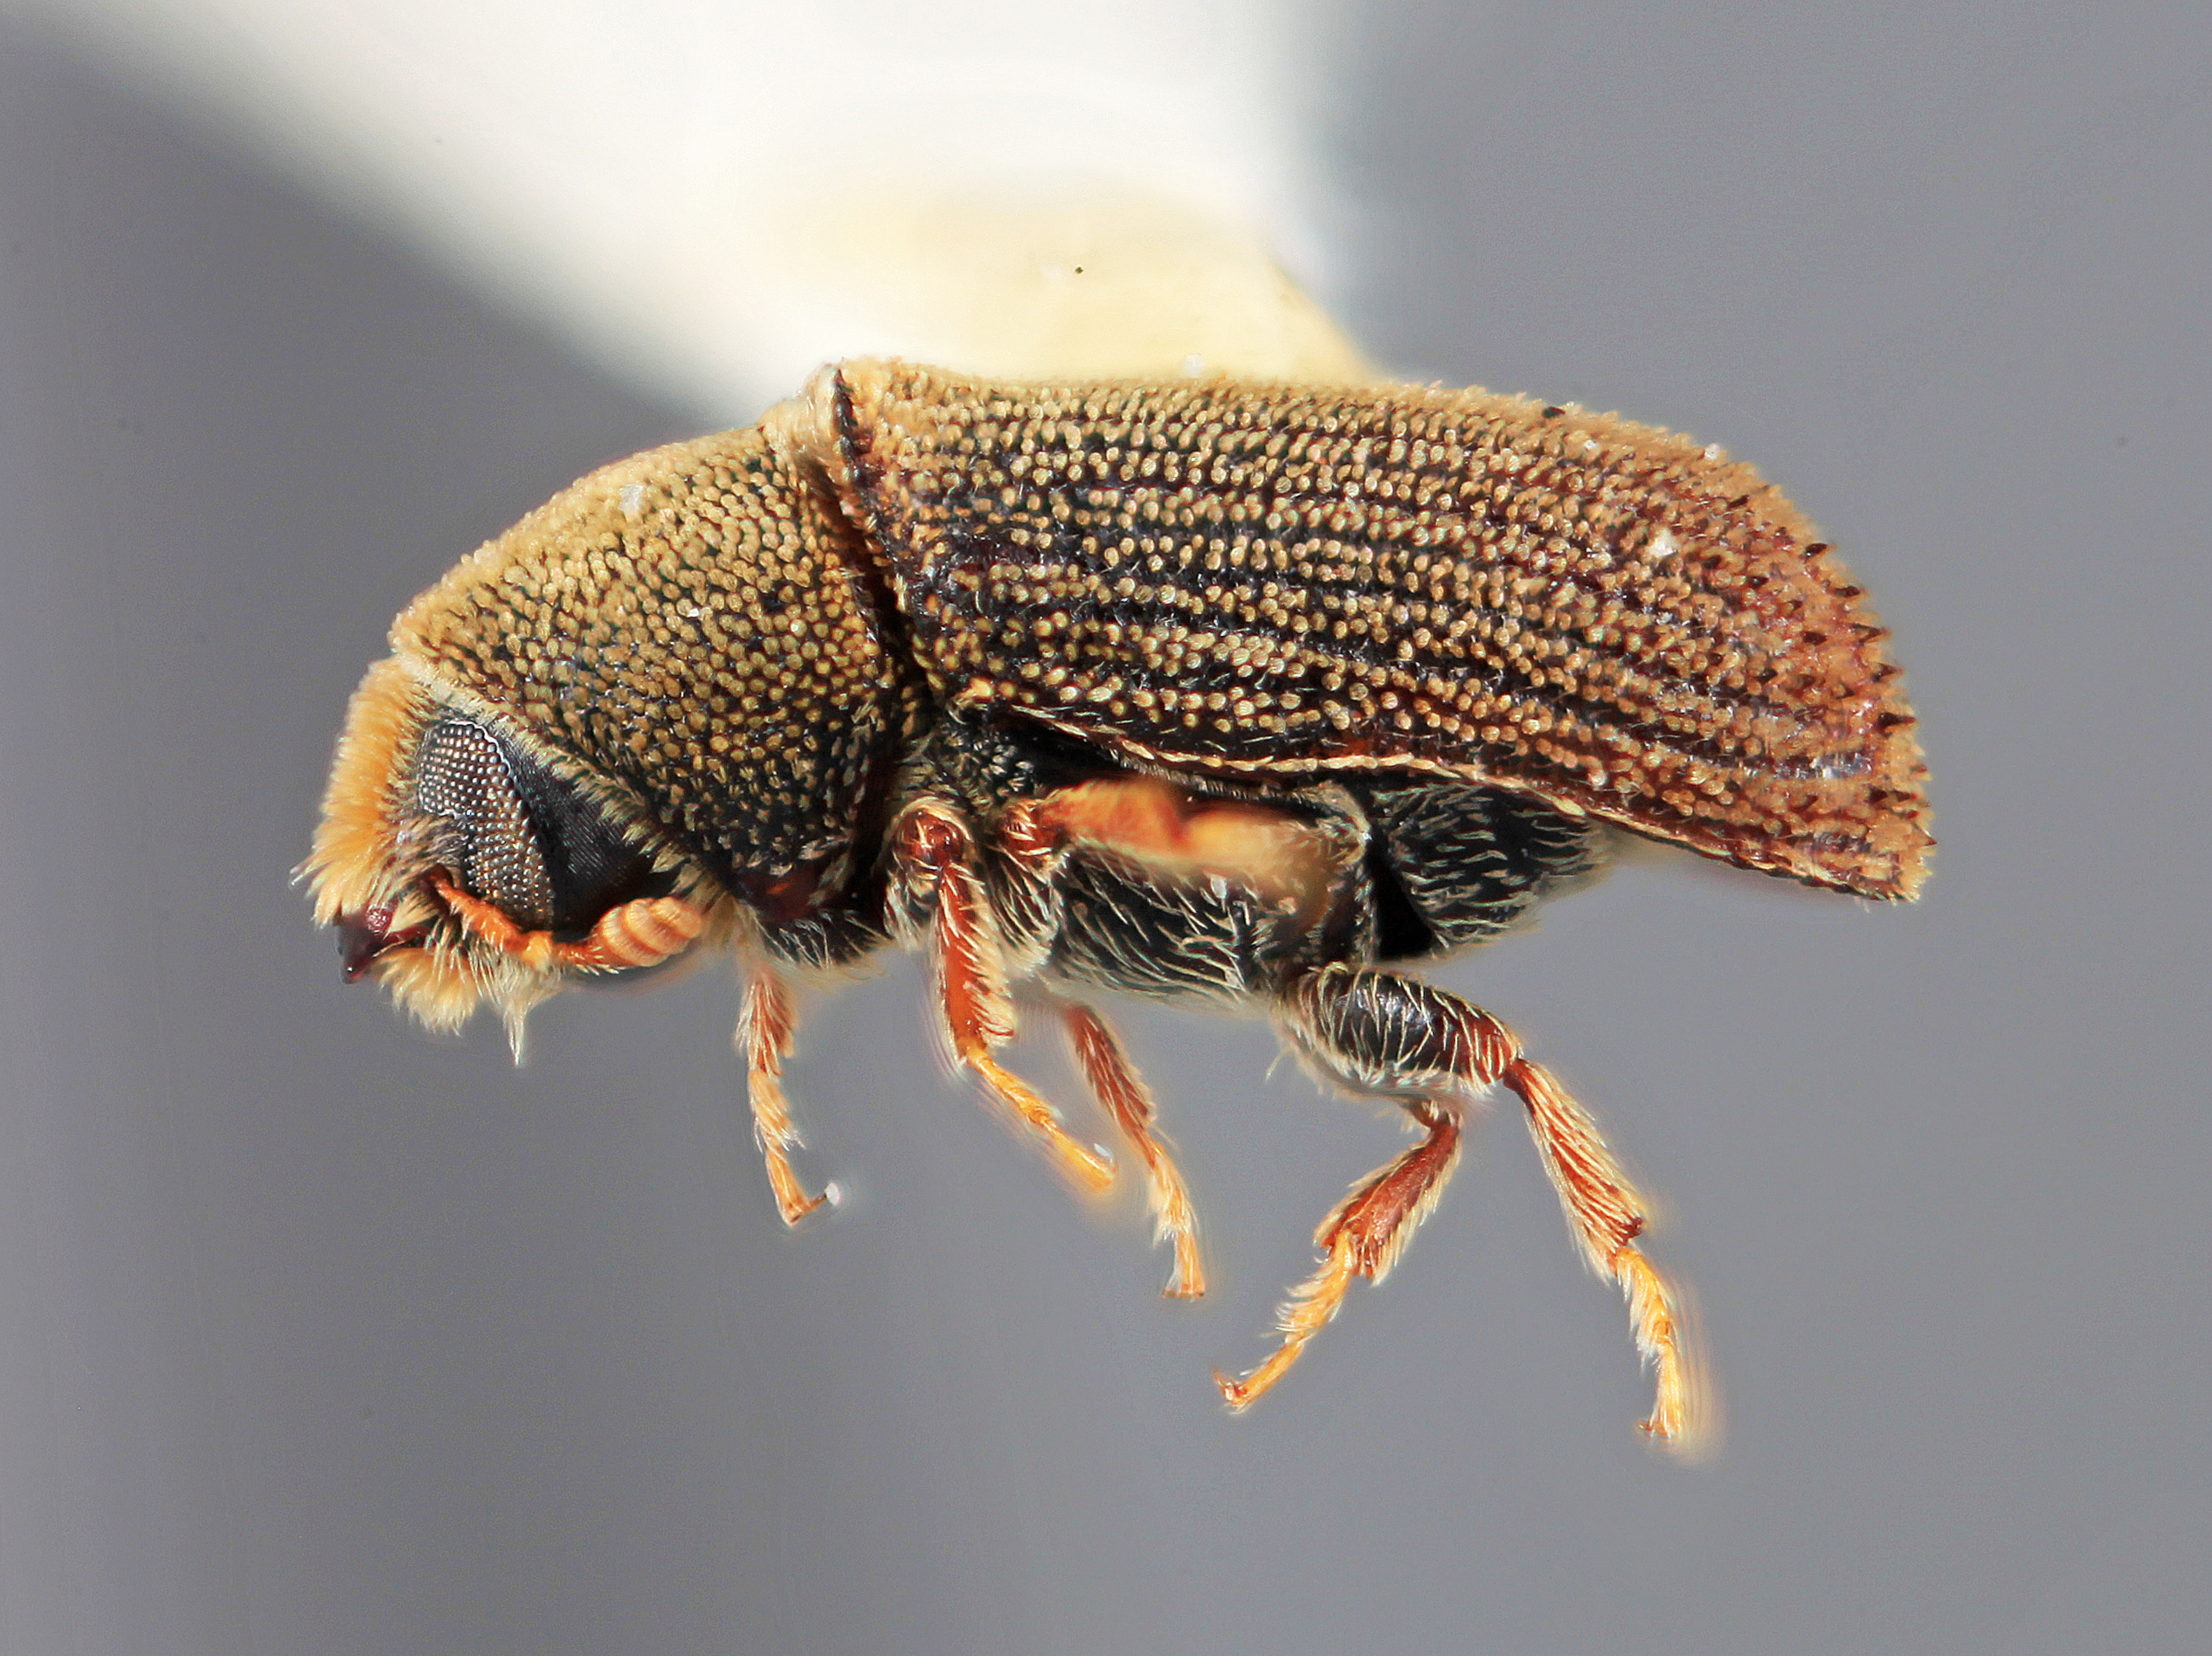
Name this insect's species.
Carphoborus perplexus
